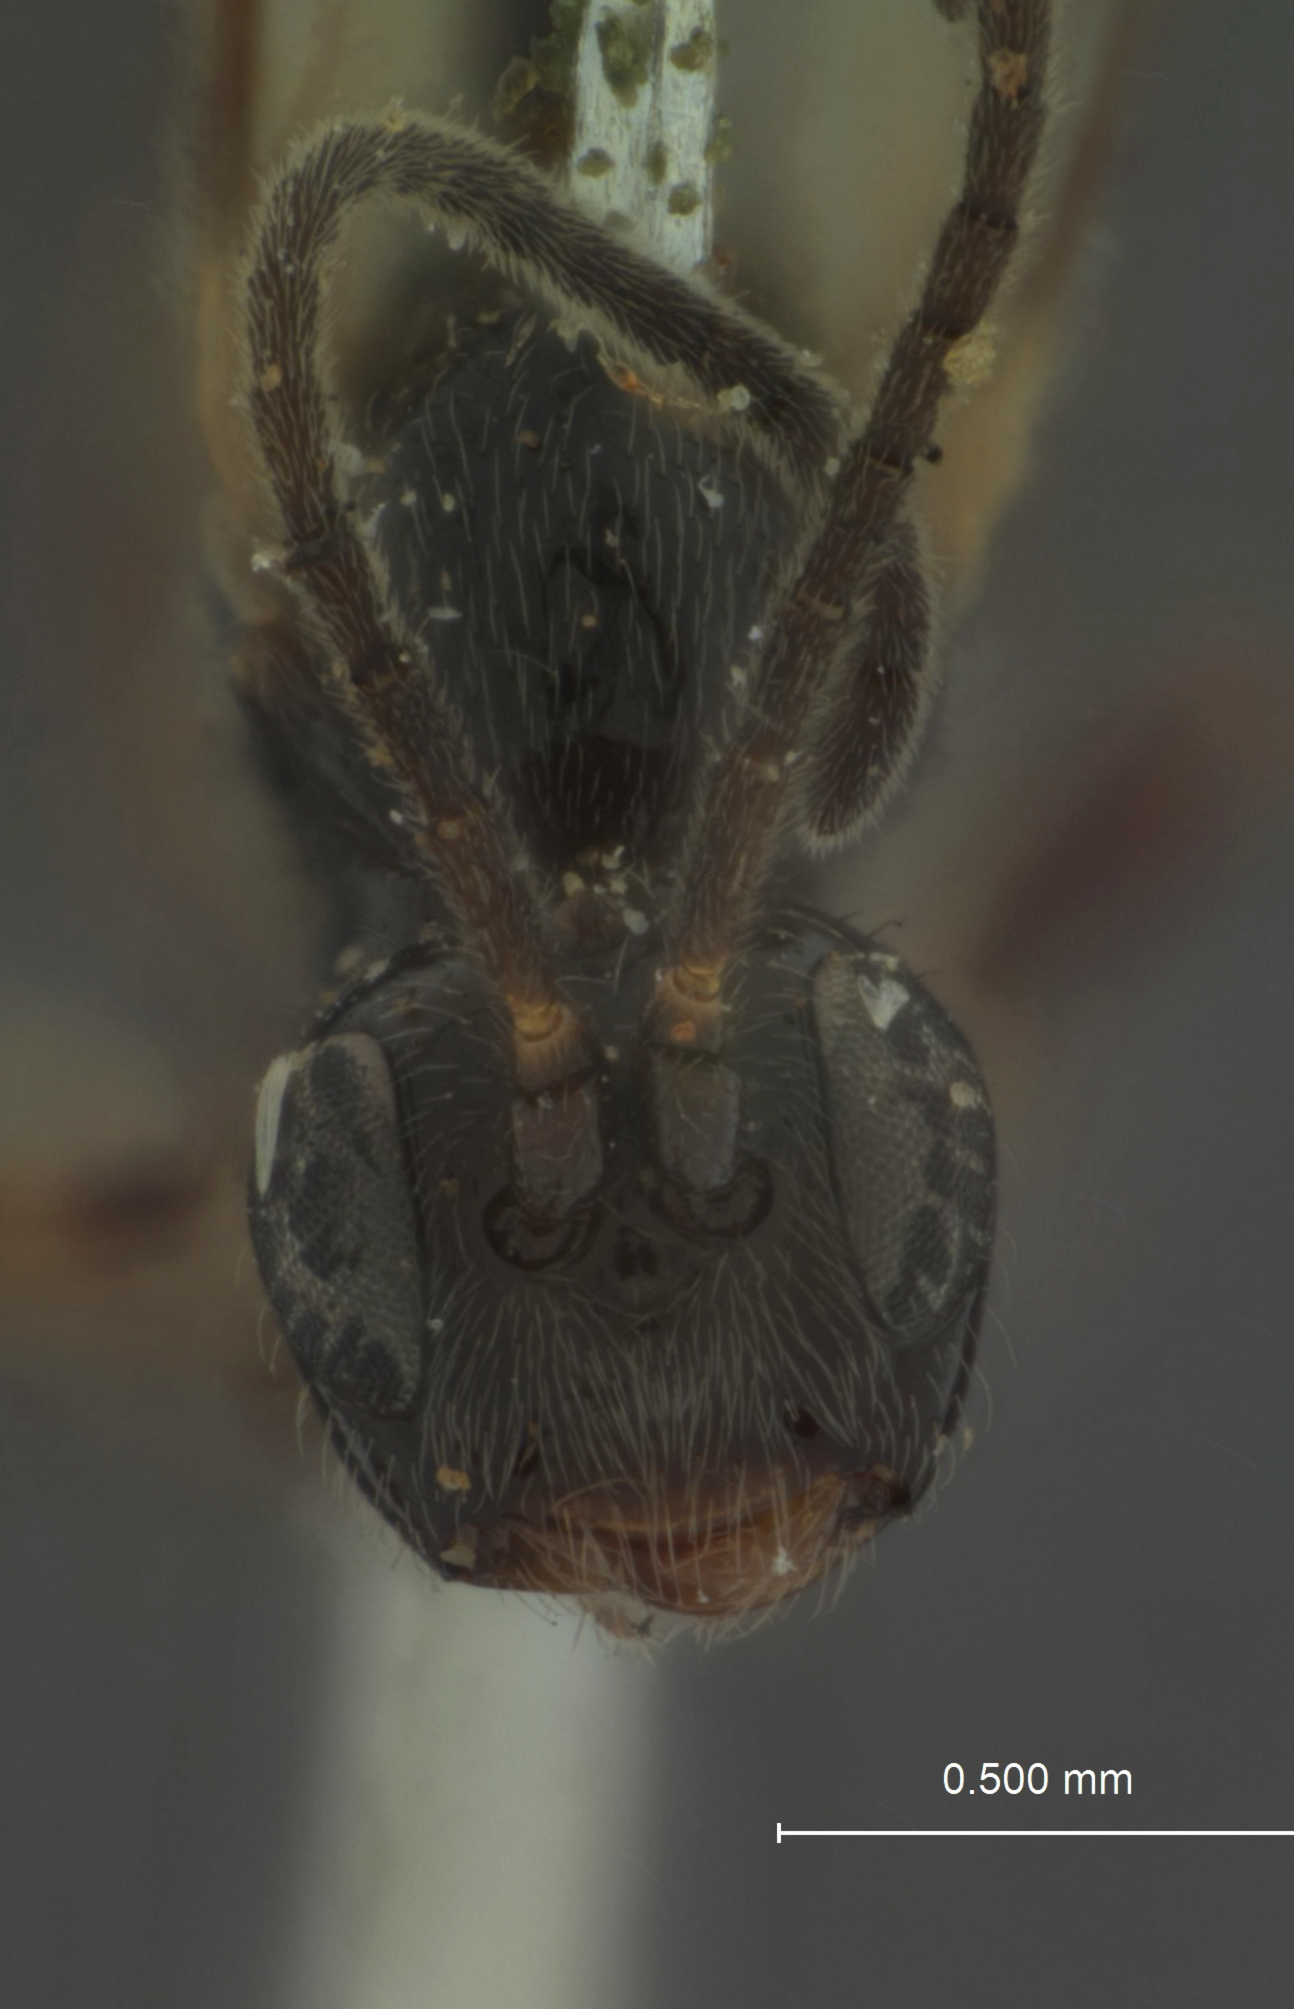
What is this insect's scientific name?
Exolytus insularis
